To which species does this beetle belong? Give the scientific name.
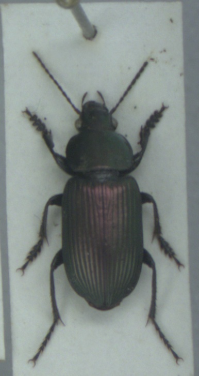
Anisodactylus poeciloides
